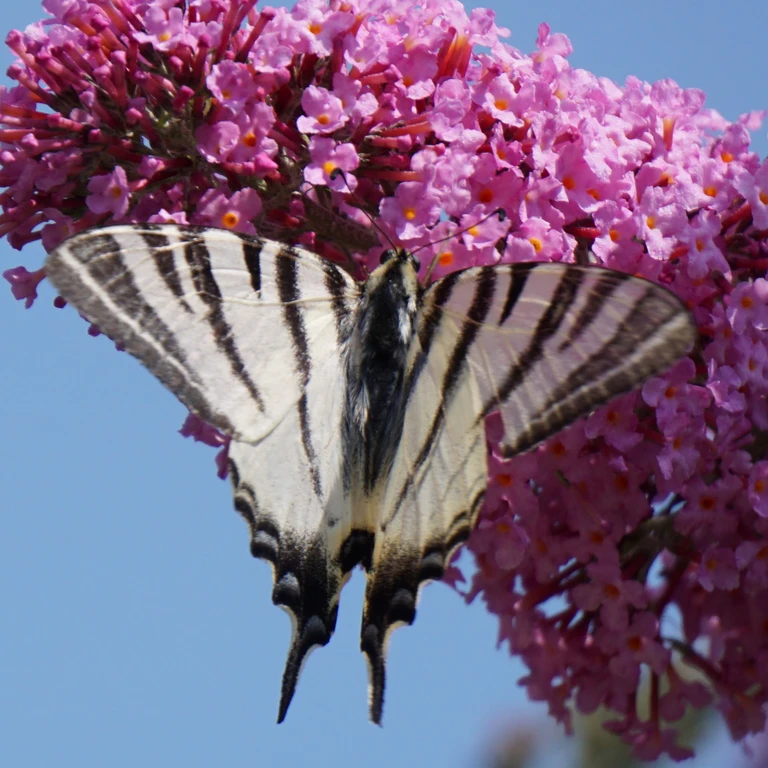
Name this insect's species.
Iphiclides podalirius
